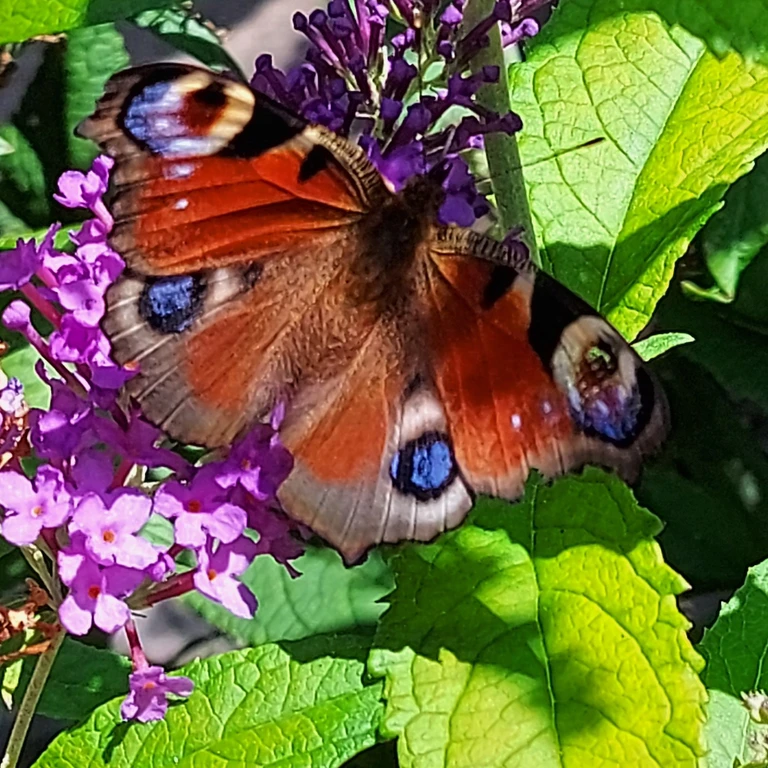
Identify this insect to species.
Aglais io
